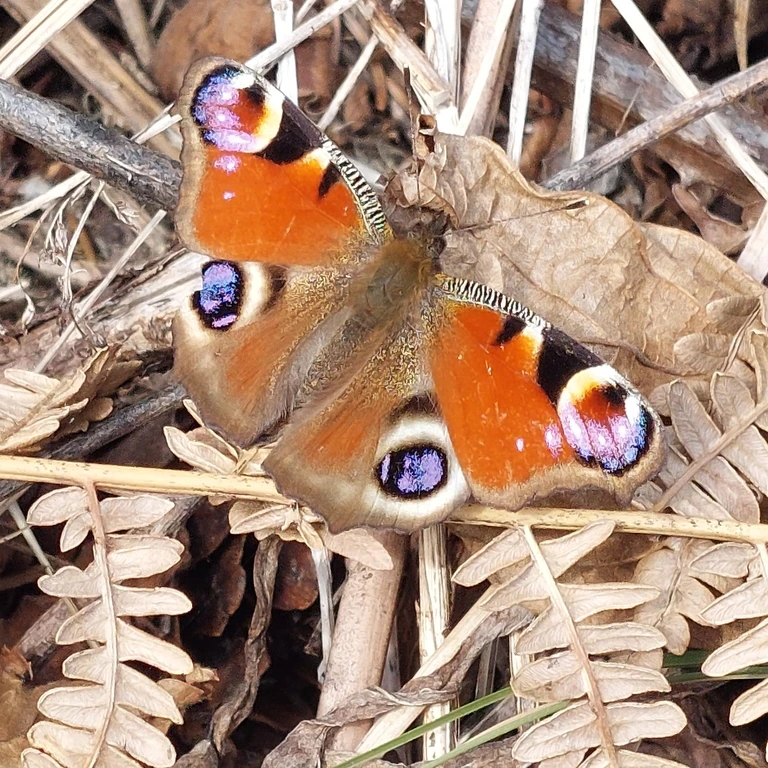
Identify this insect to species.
Aglais io
